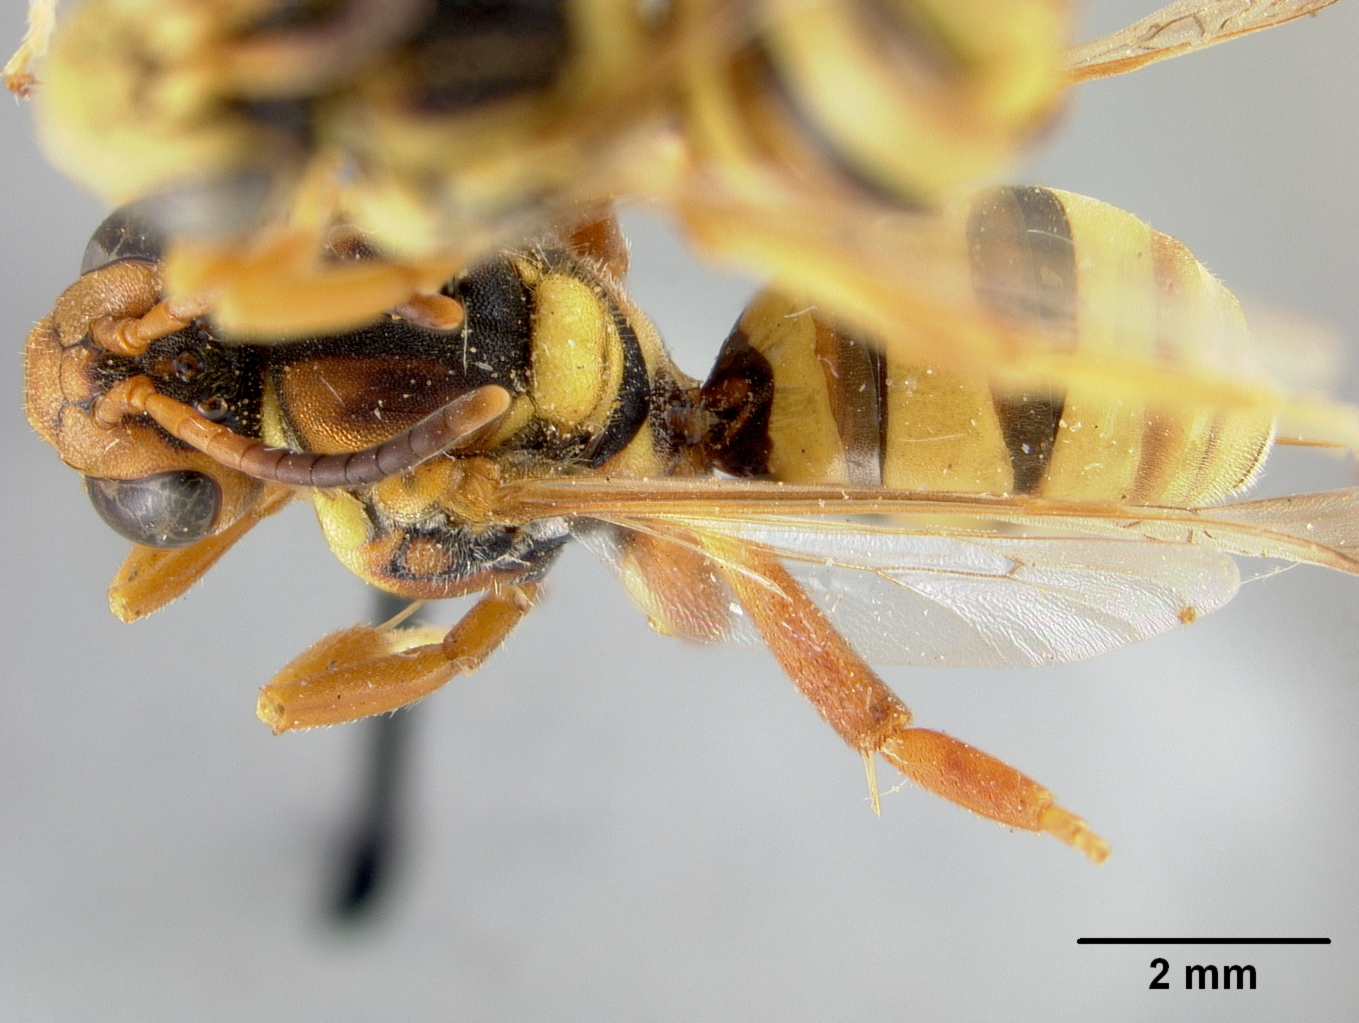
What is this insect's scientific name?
Nomada utahensis
